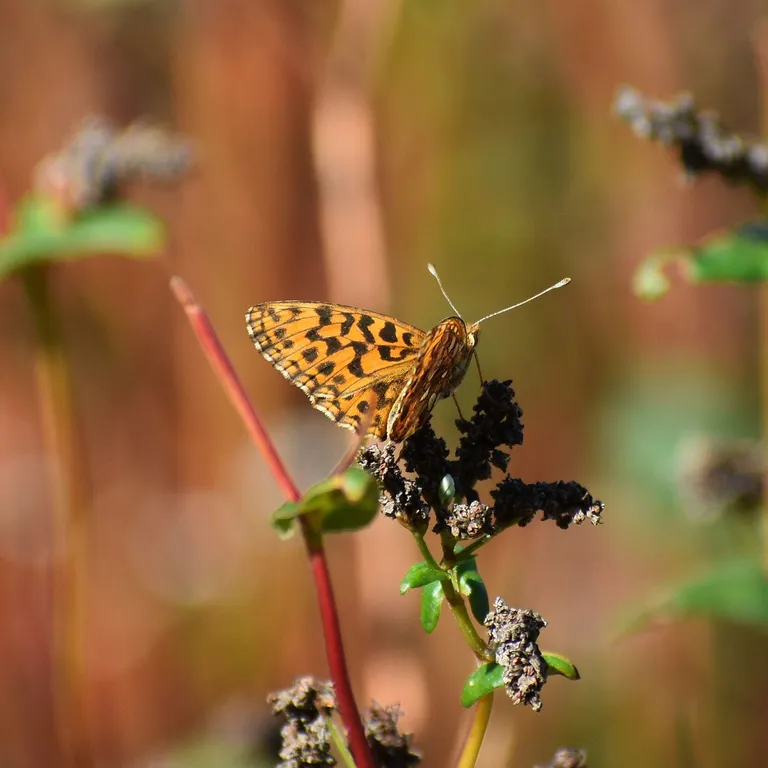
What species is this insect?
Boloria dia
